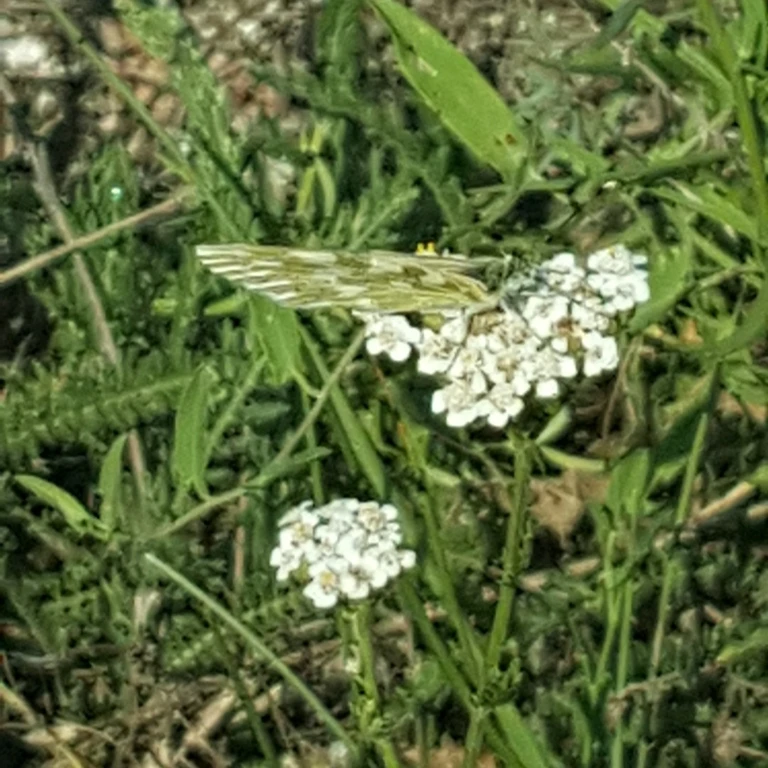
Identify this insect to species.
Pontia edusa
